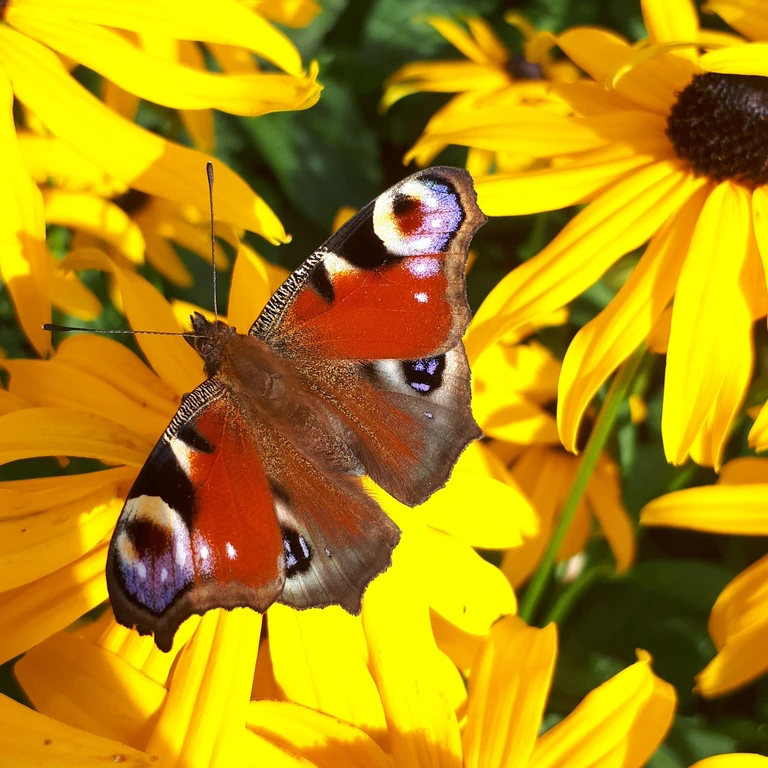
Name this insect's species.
Aglais io
